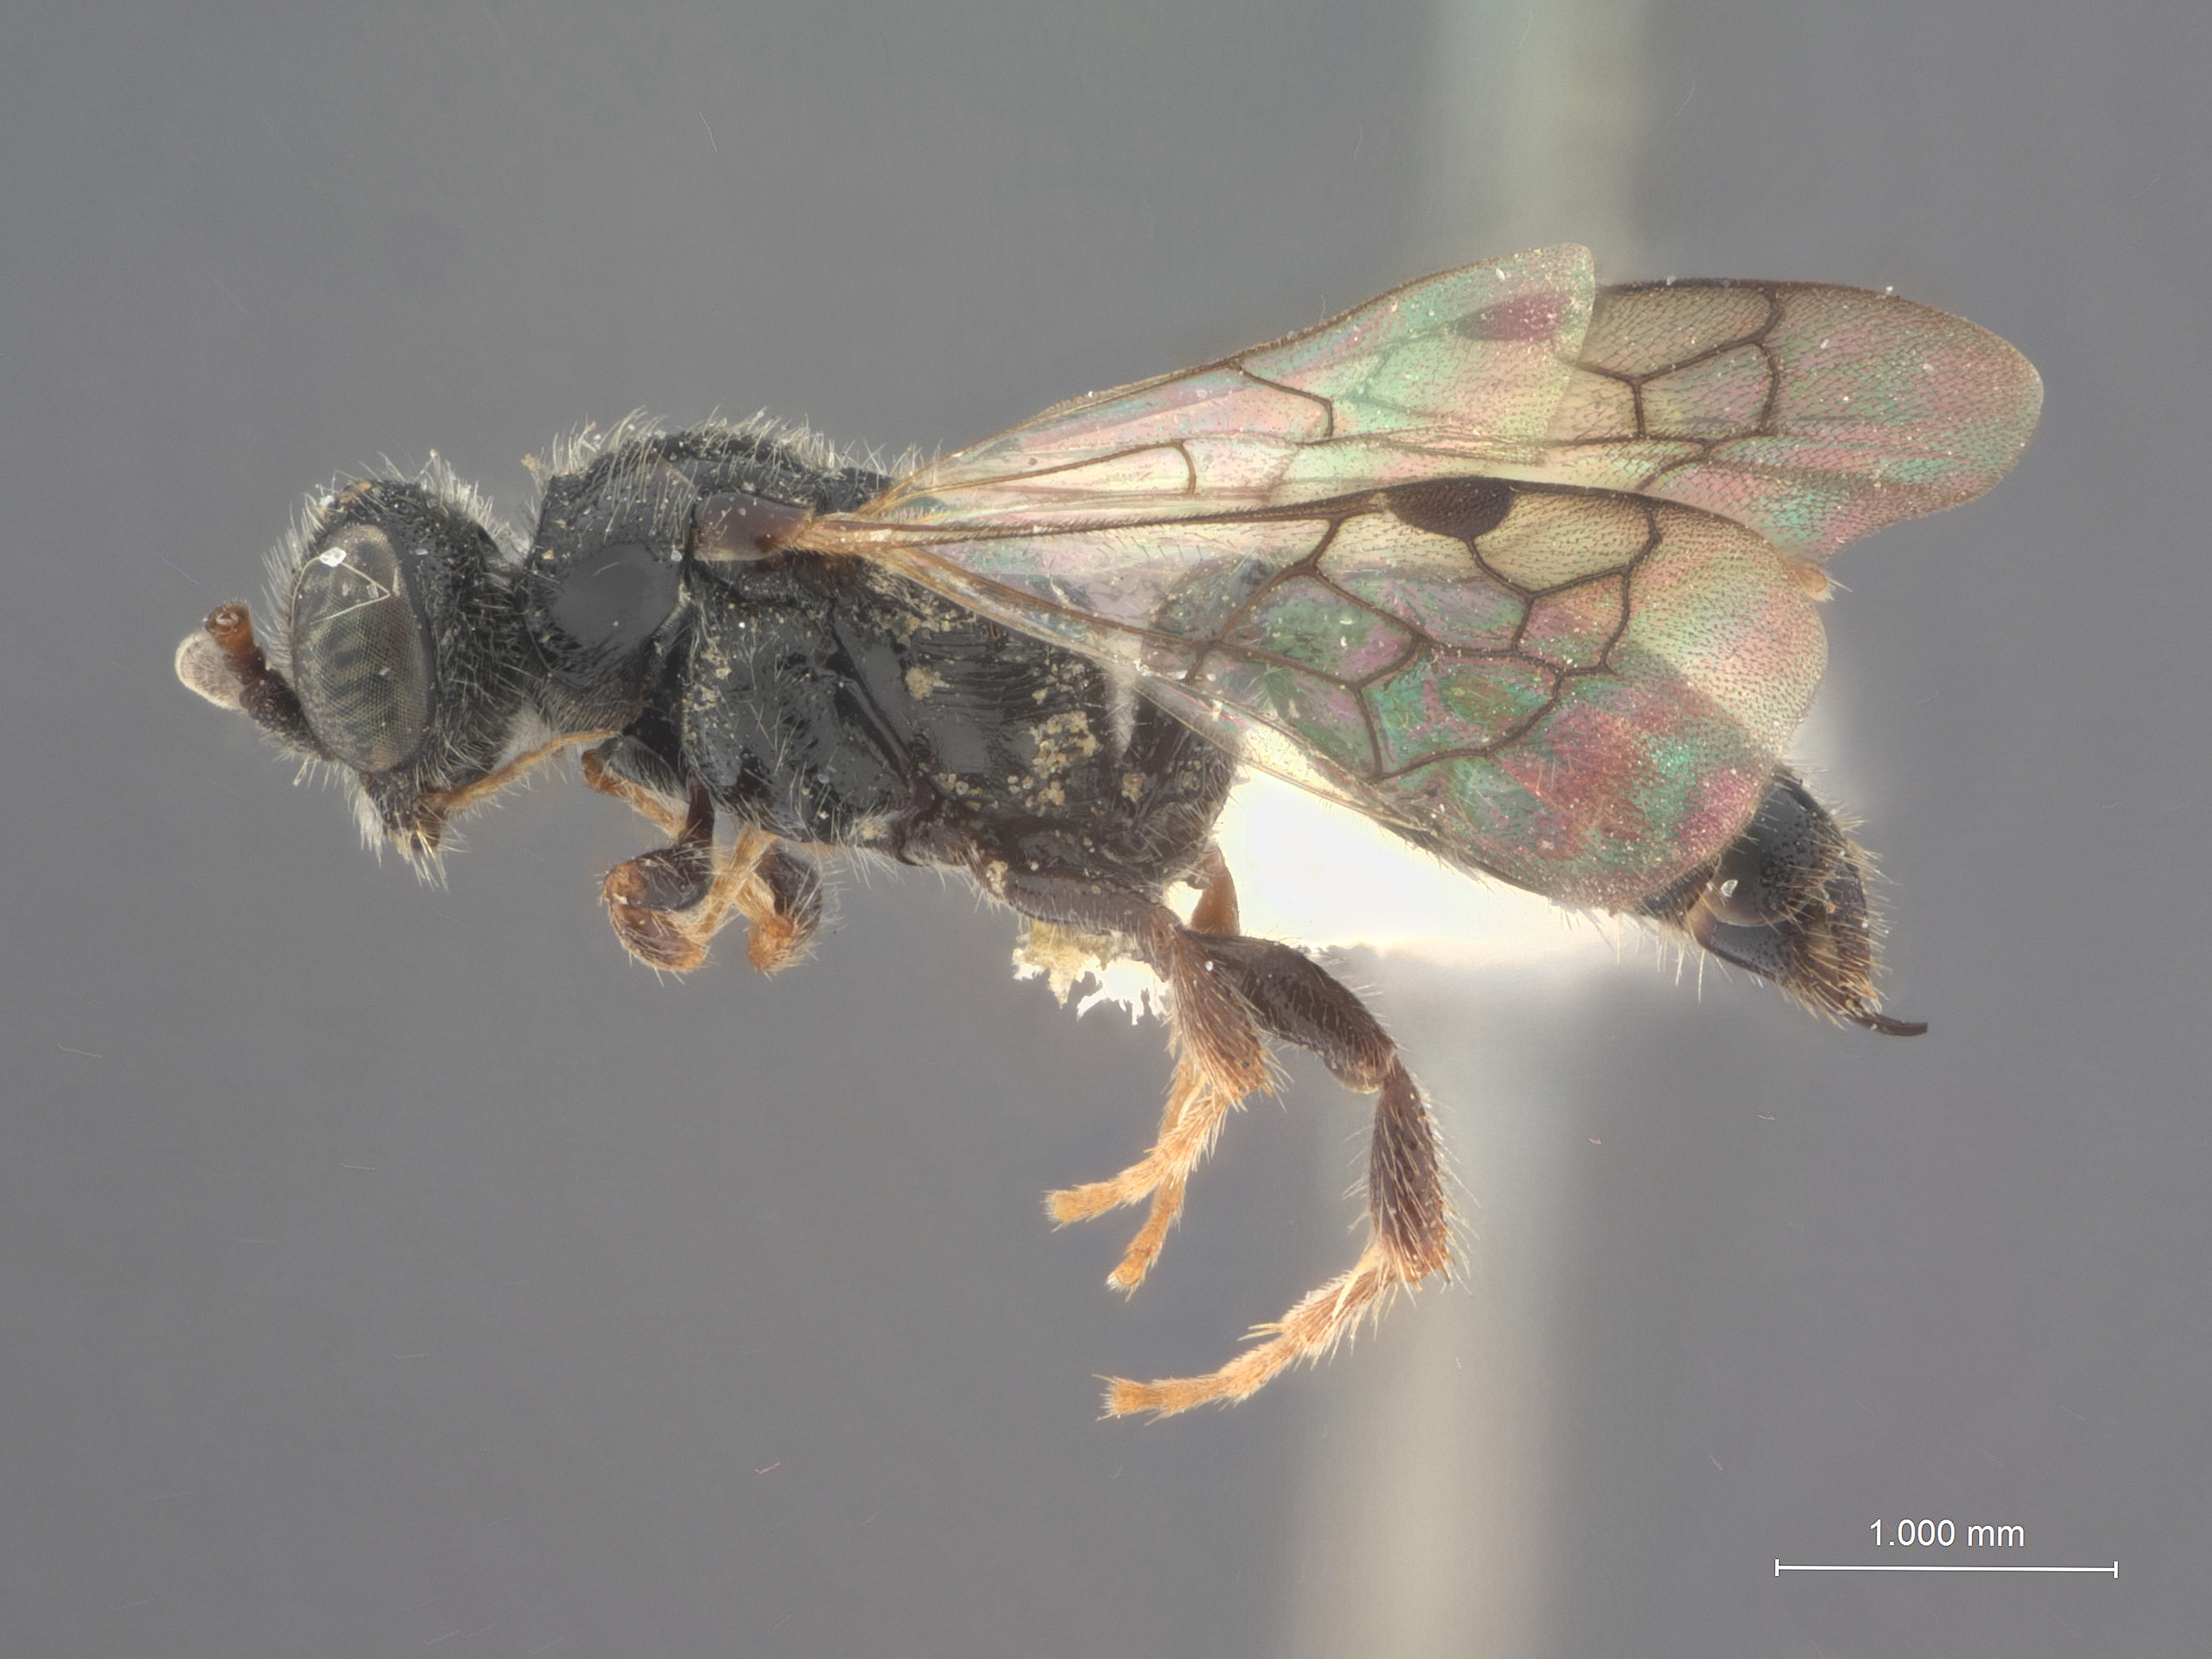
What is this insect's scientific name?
Tiphia fulvitarsis
